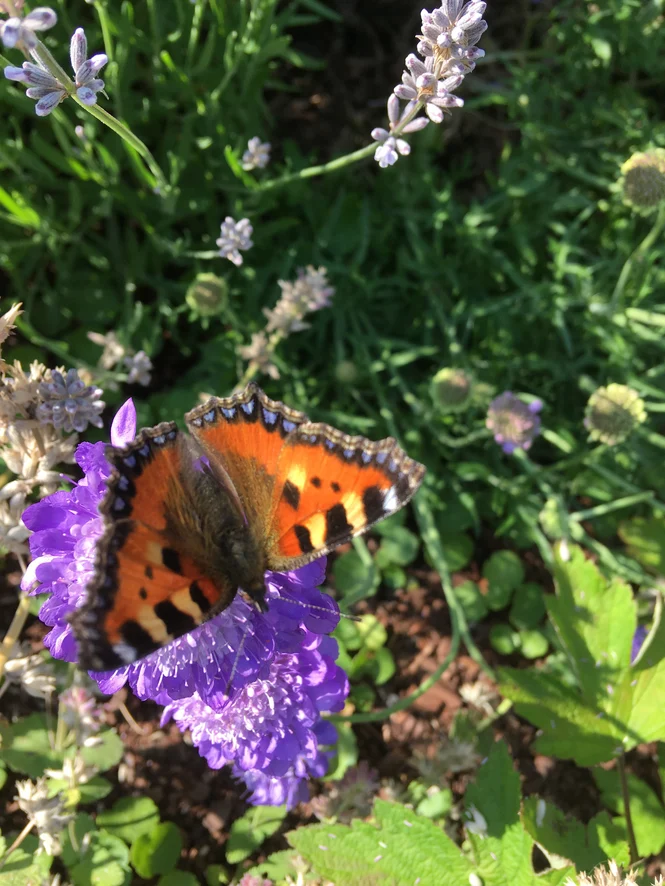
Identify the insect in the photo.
Aglais urticae
